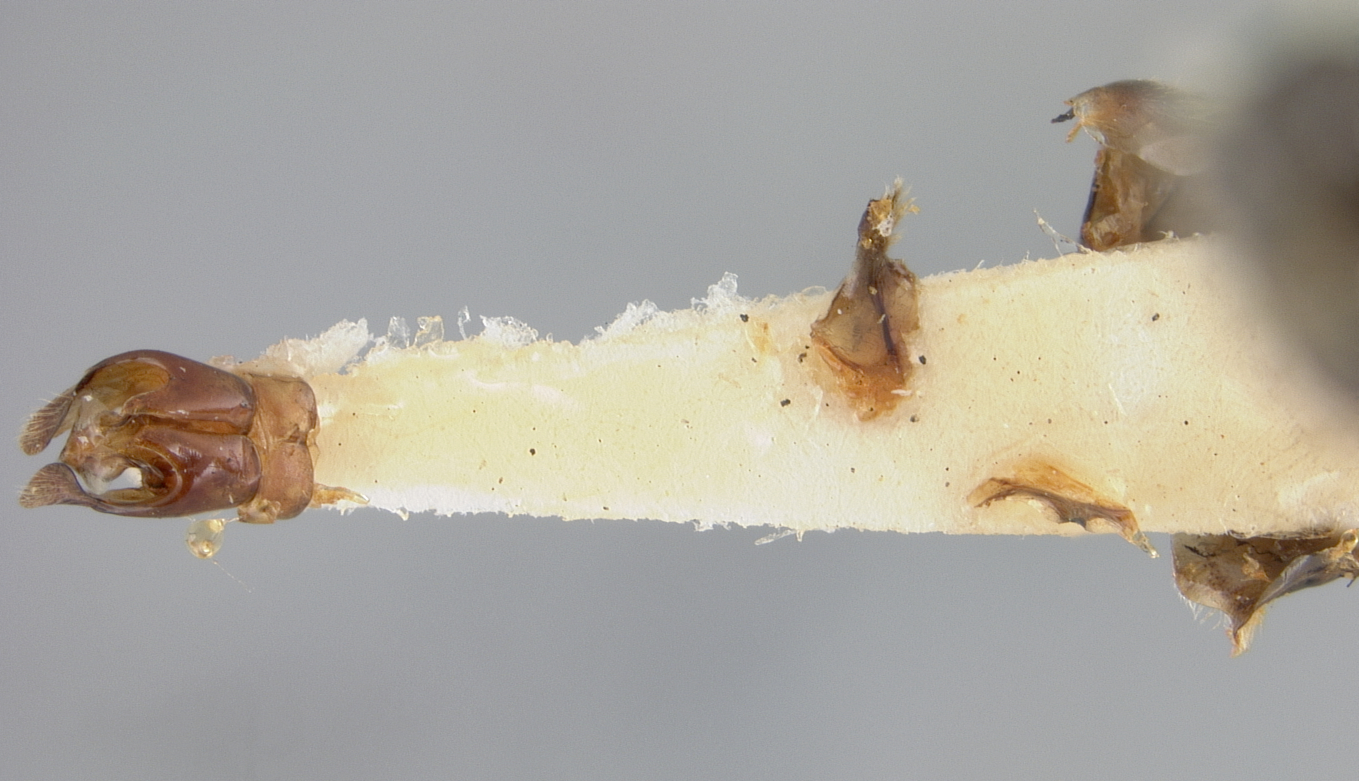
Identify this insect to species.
Andrena enigmatica
